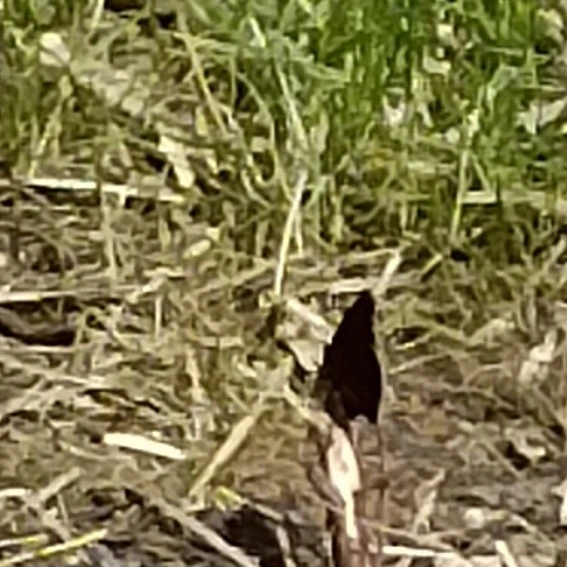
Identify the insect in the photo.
Nymphalis antiopa
